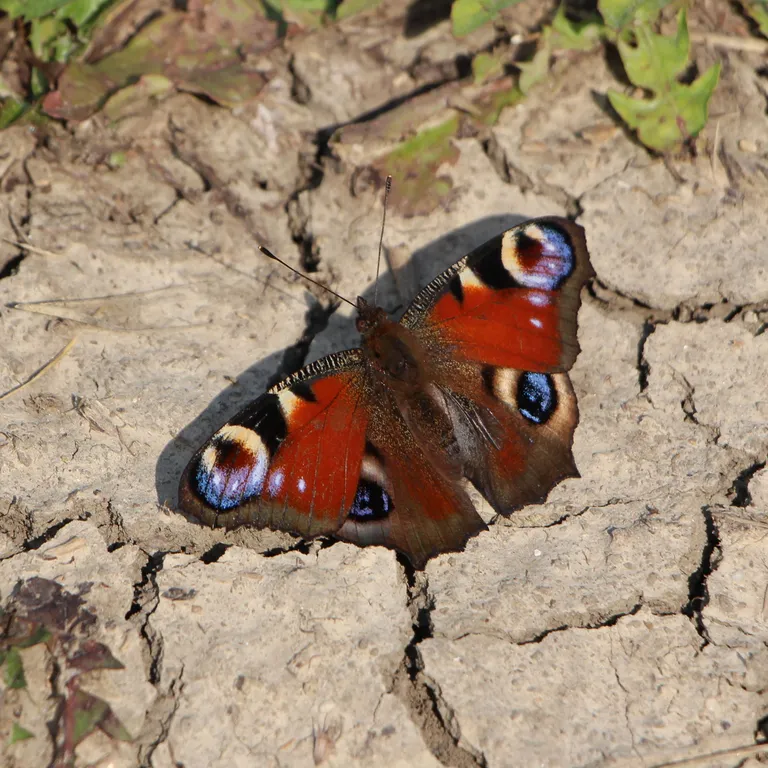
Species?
Aglais io
